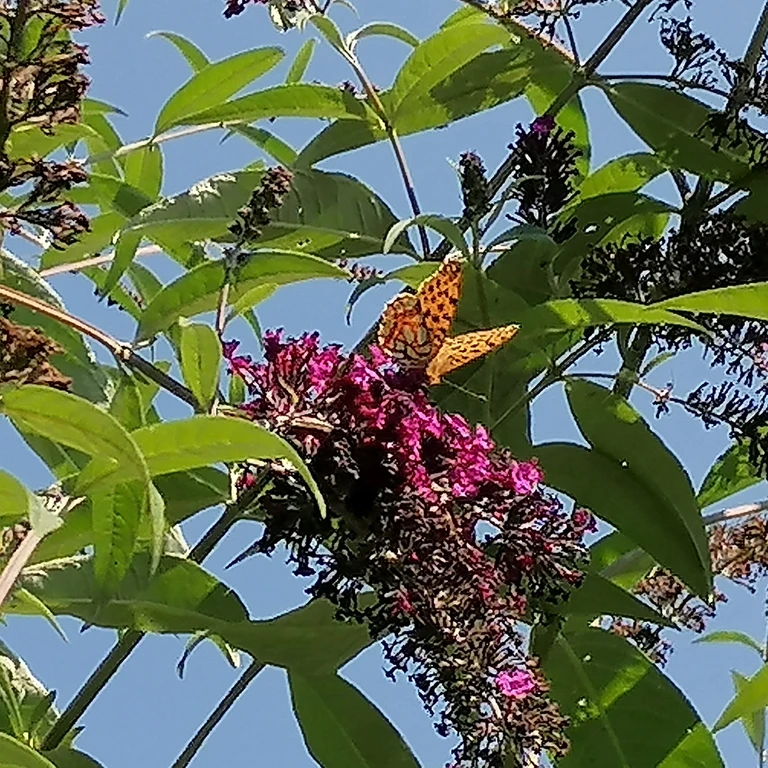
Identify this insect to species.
Issoria lathonia
